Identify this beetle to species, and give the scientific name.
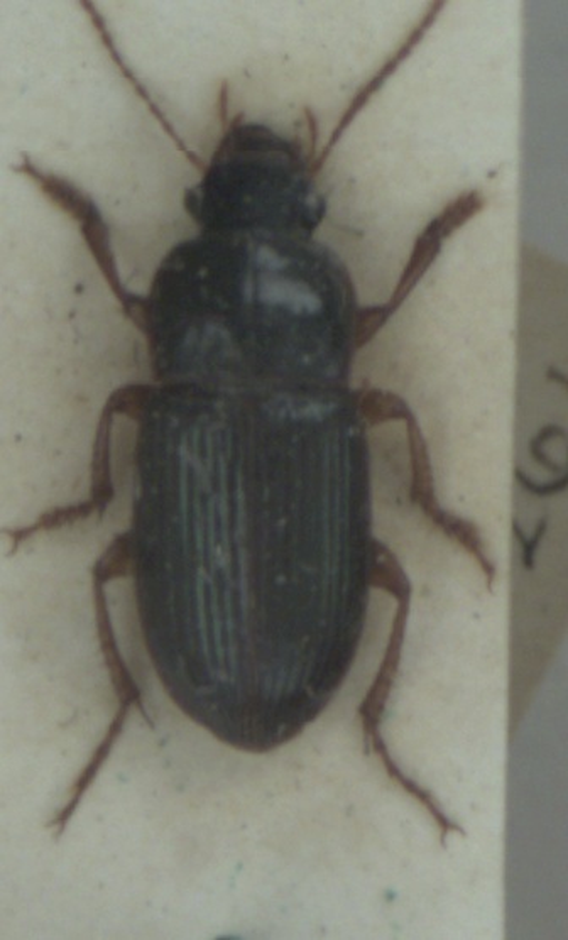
Harpalus smaragdinus
